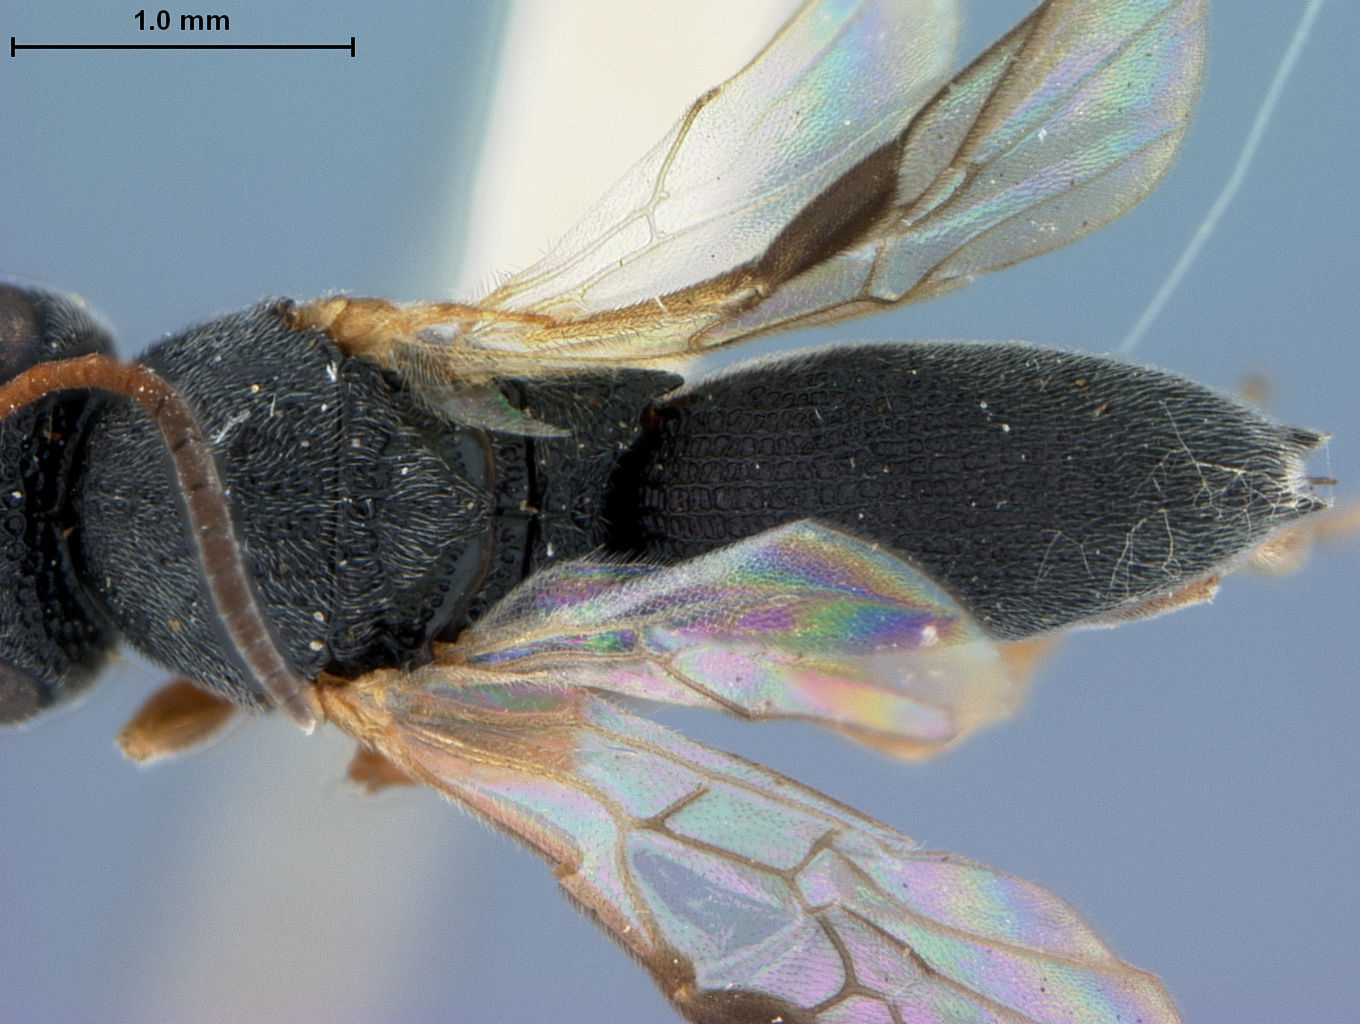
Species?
Megachelonus bicoloricornis
